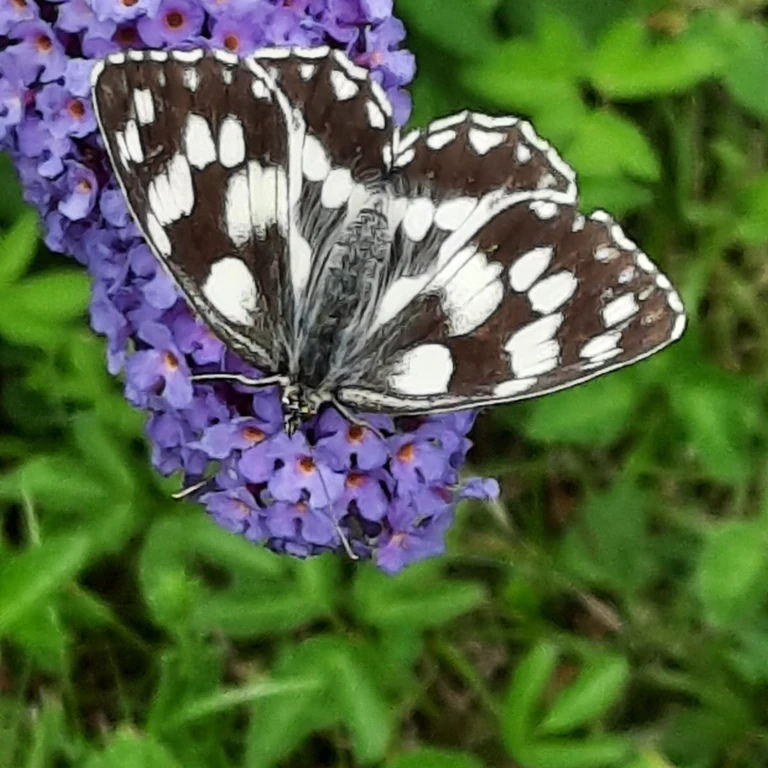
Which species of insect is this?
Melanargia galathea
